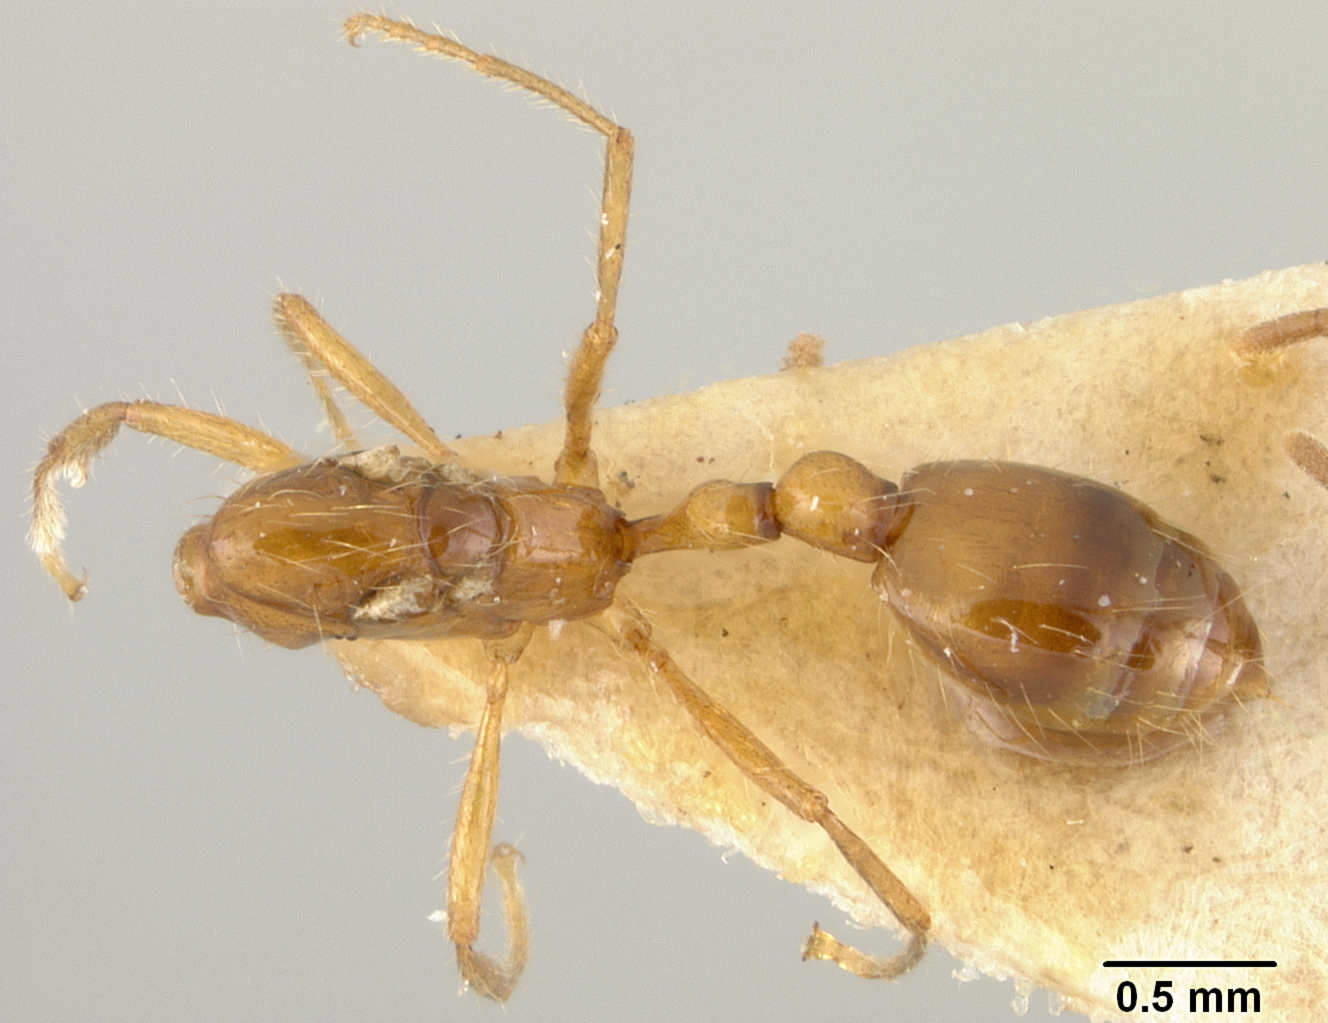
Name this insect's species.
Labauchena acuminata
